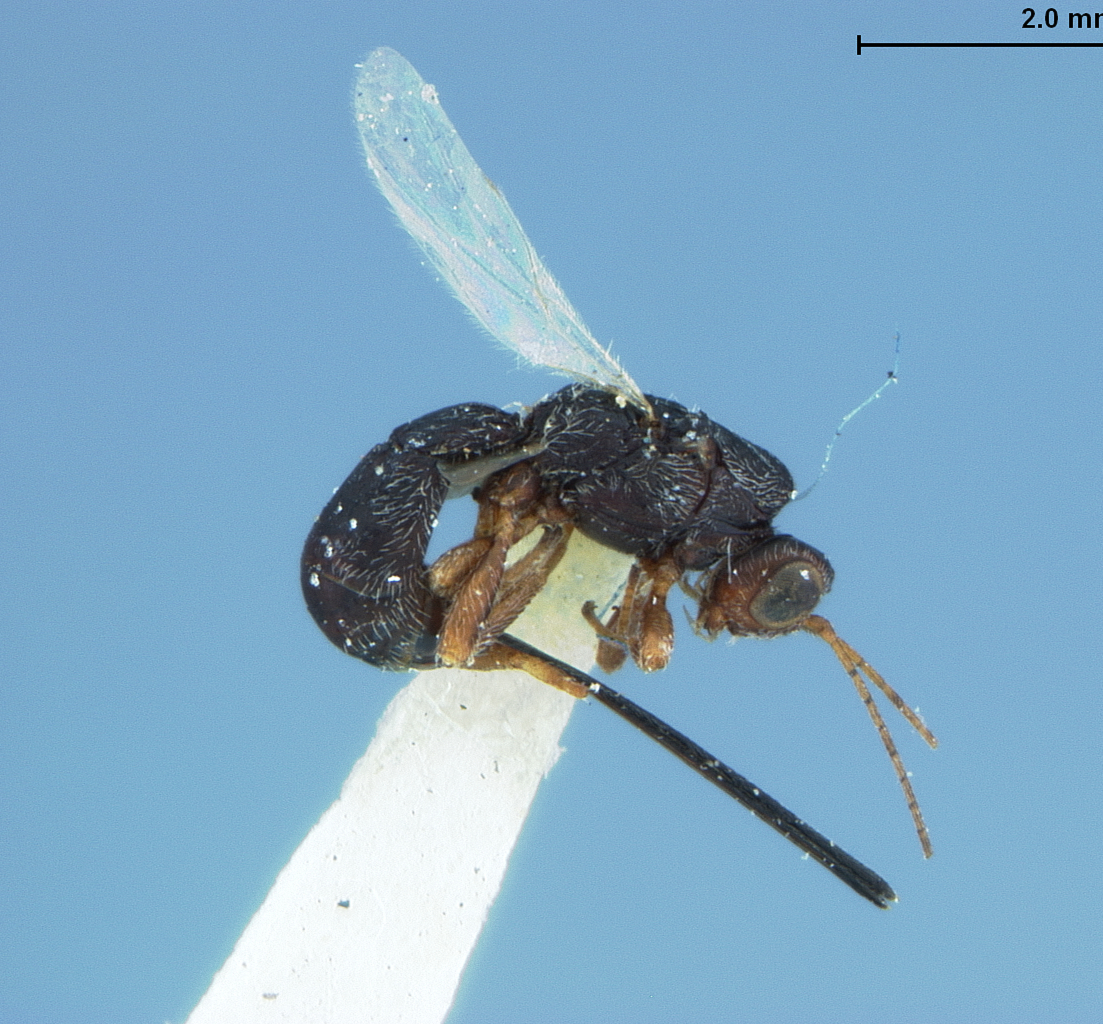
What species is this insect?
Glyptocolastes texanus
